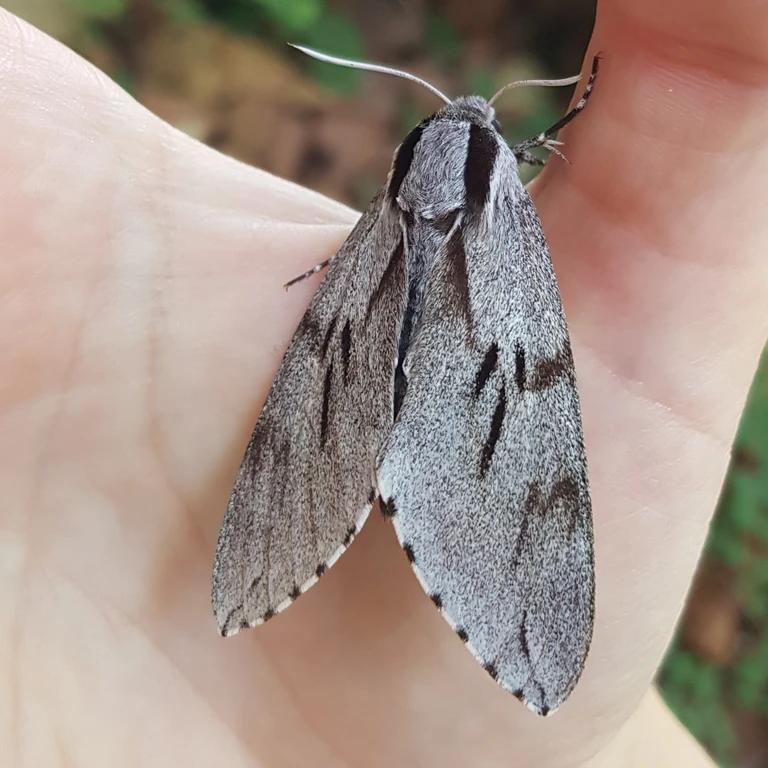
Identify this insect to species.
Sphinx pinastri
